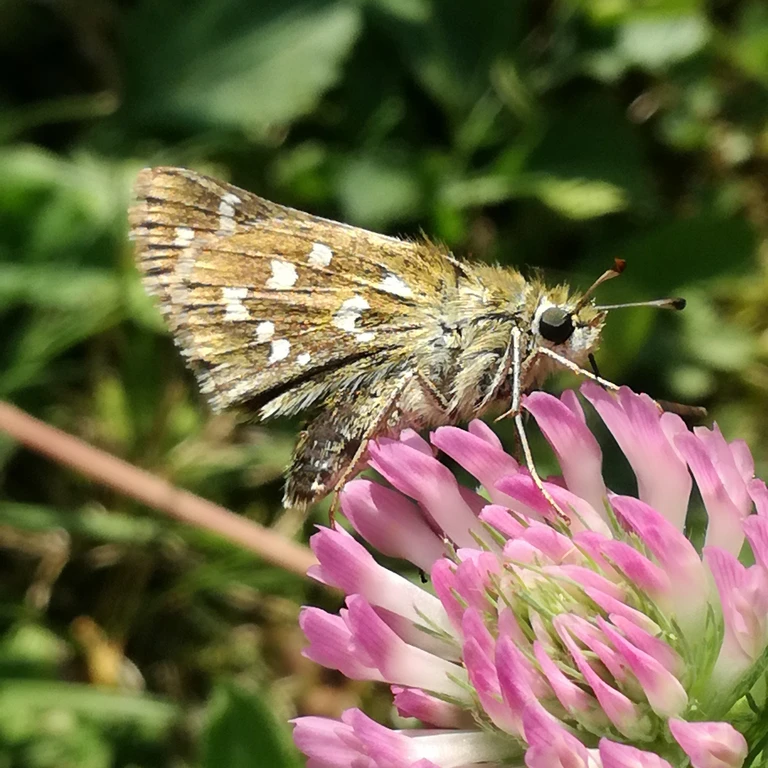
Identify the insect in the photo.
Hesperia comma
